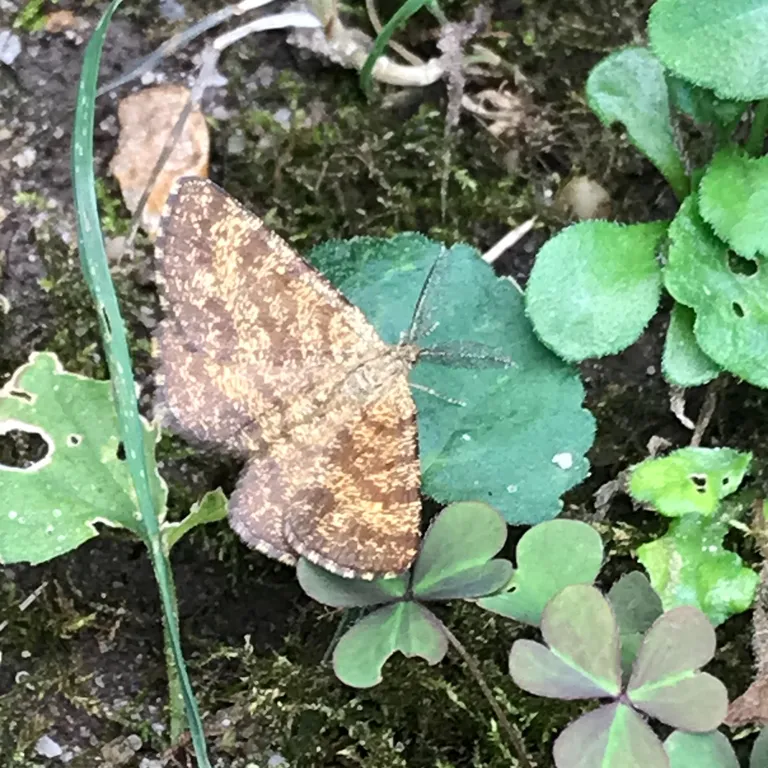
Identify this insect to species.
Ematurga atomaria
